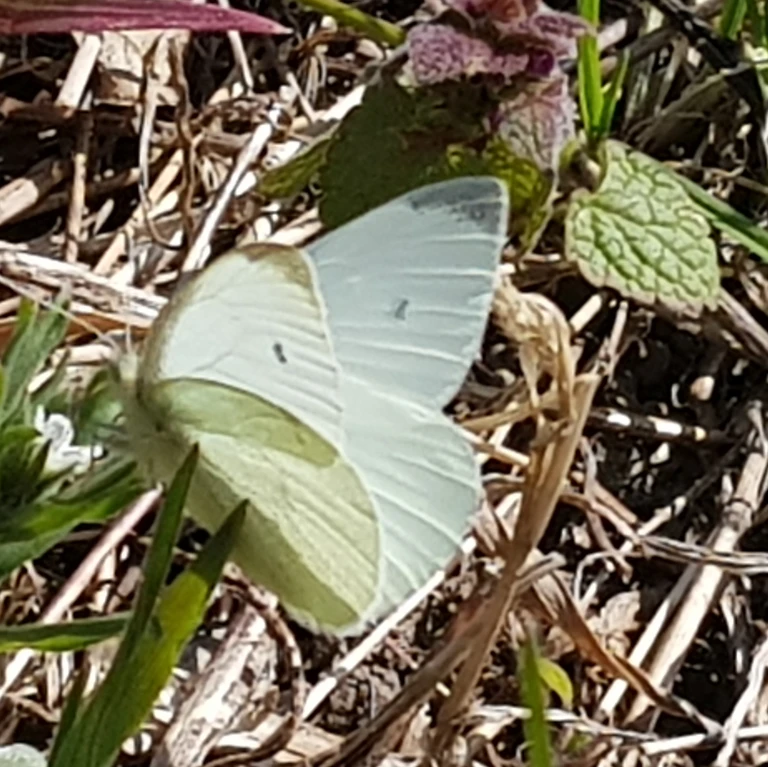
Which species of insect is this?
Pieris rapae
